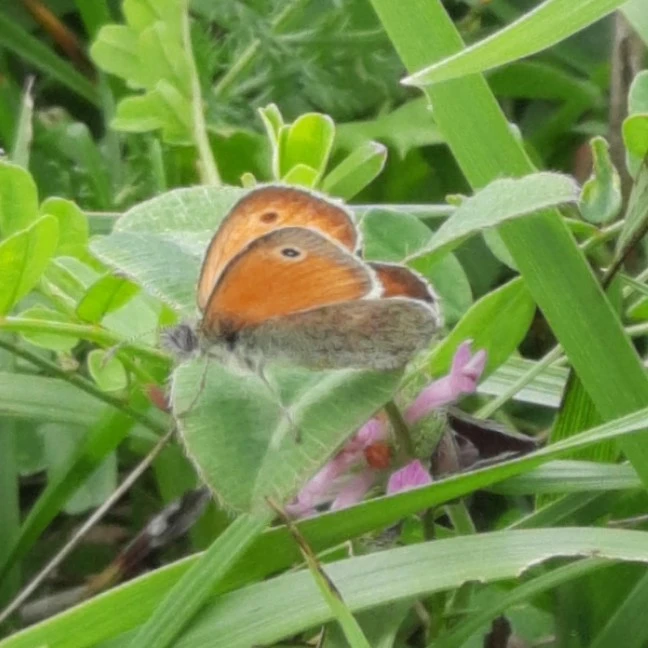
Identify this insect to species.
Coenonympha pamphilus
